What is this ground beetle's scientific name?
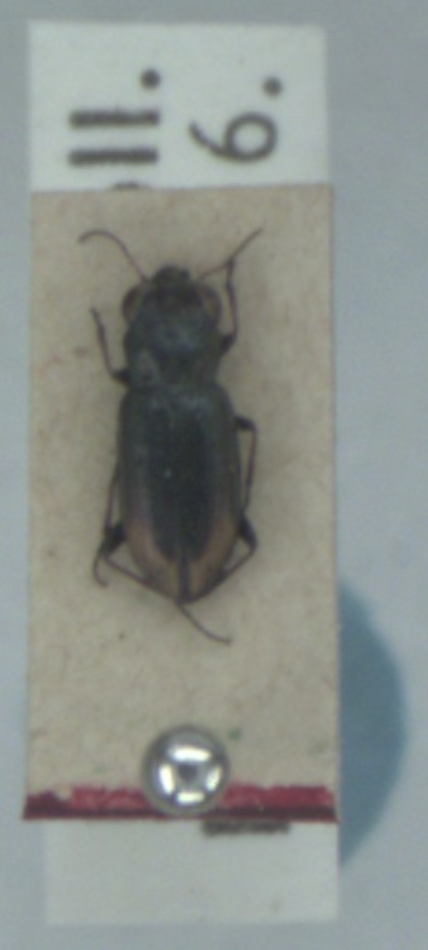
Notiophilus substriatus
